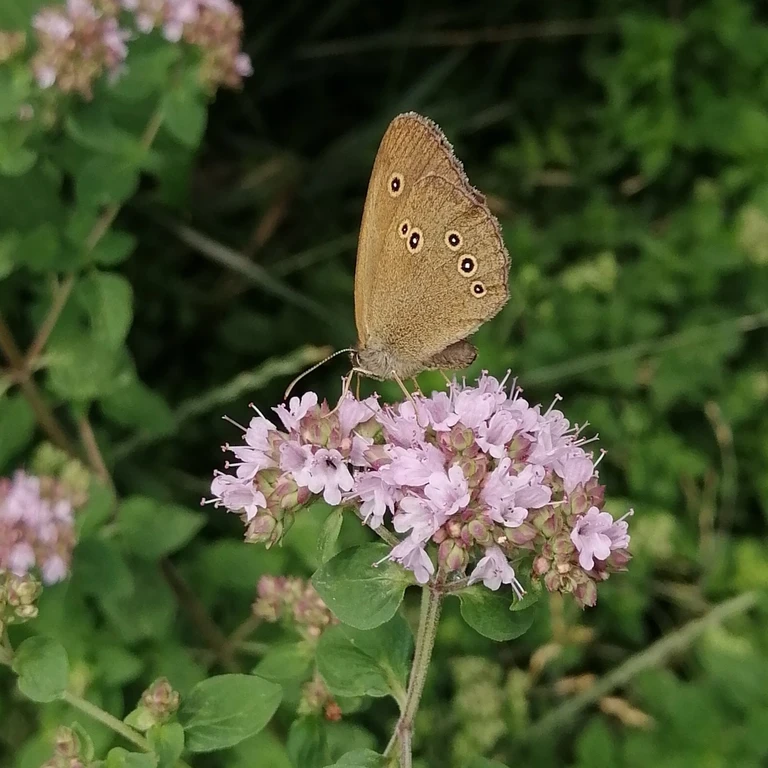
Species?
Aphantopus hyperantus
